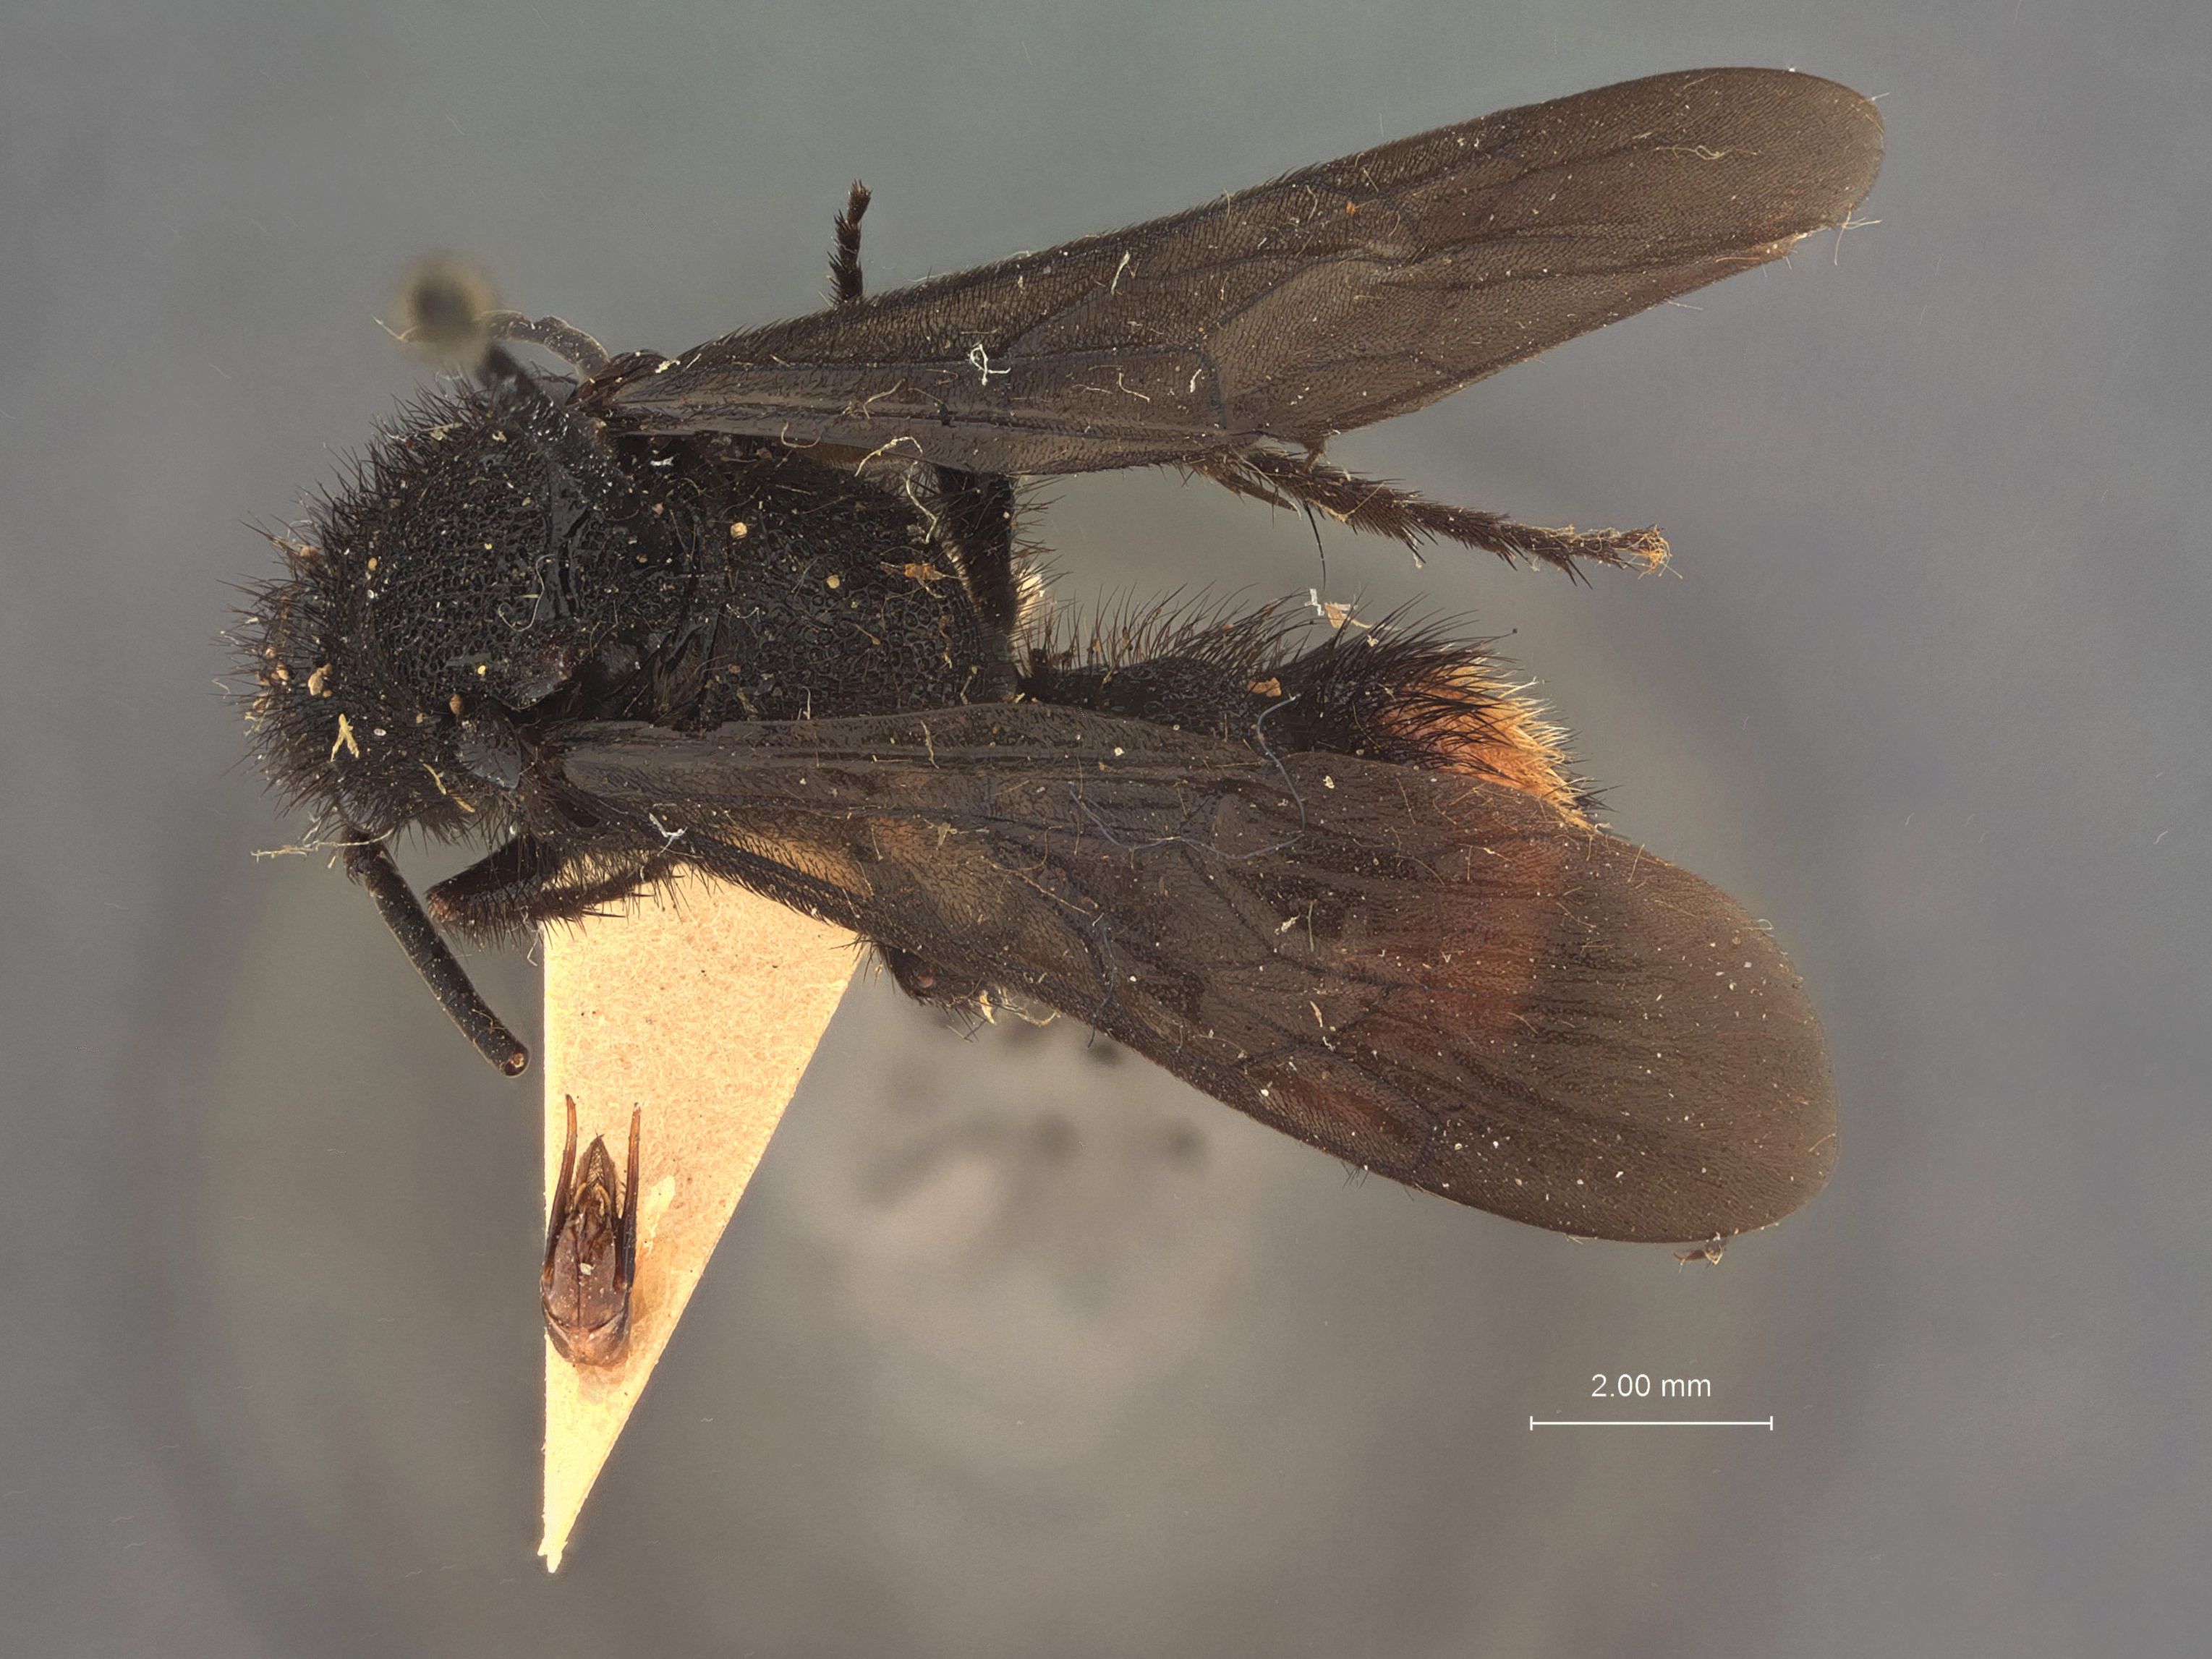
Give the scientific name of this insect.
Dasymutilla genitilis
